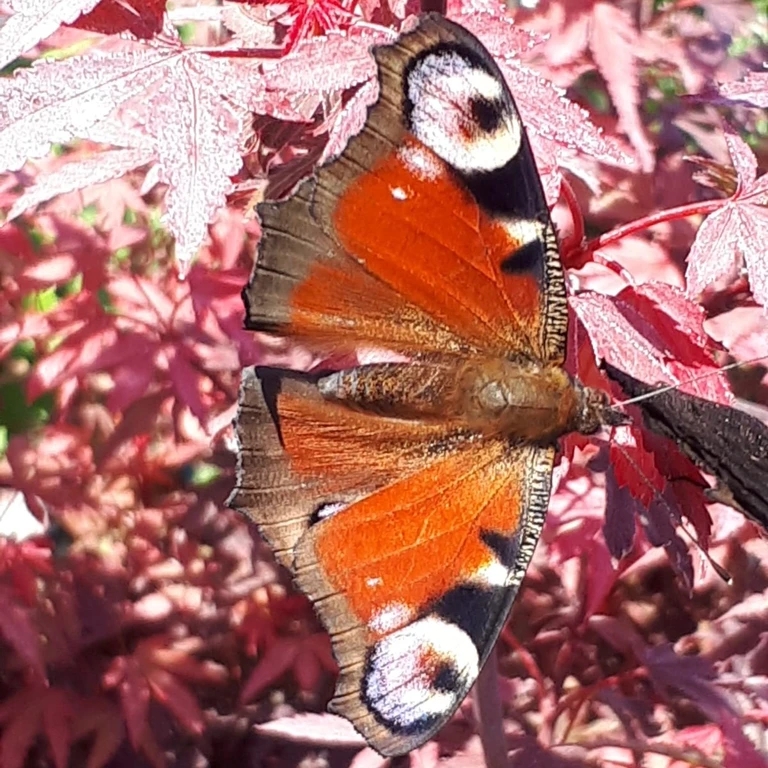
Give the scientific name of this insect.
Aglais io
